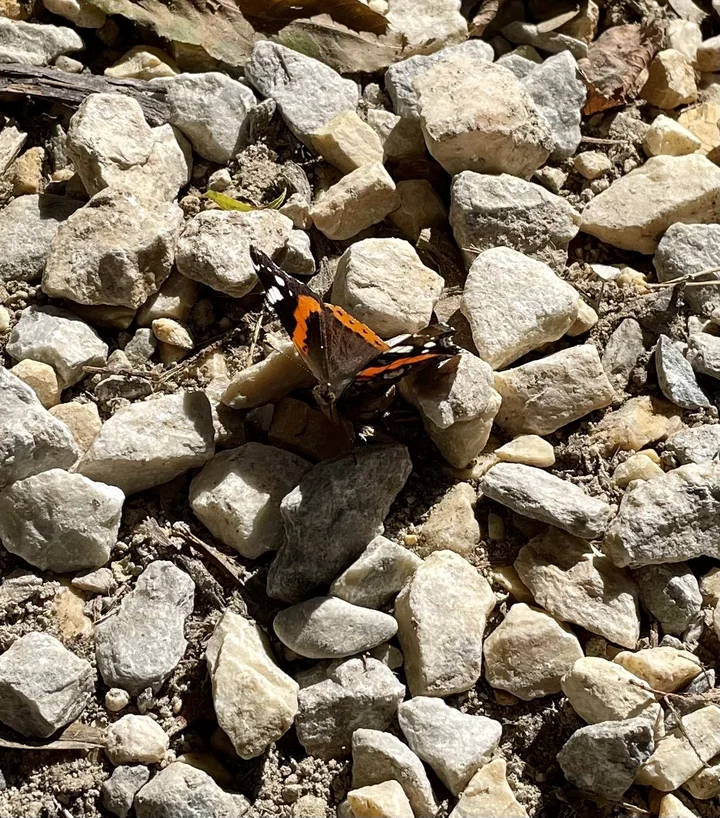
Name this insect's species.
Vanessa atalanta
